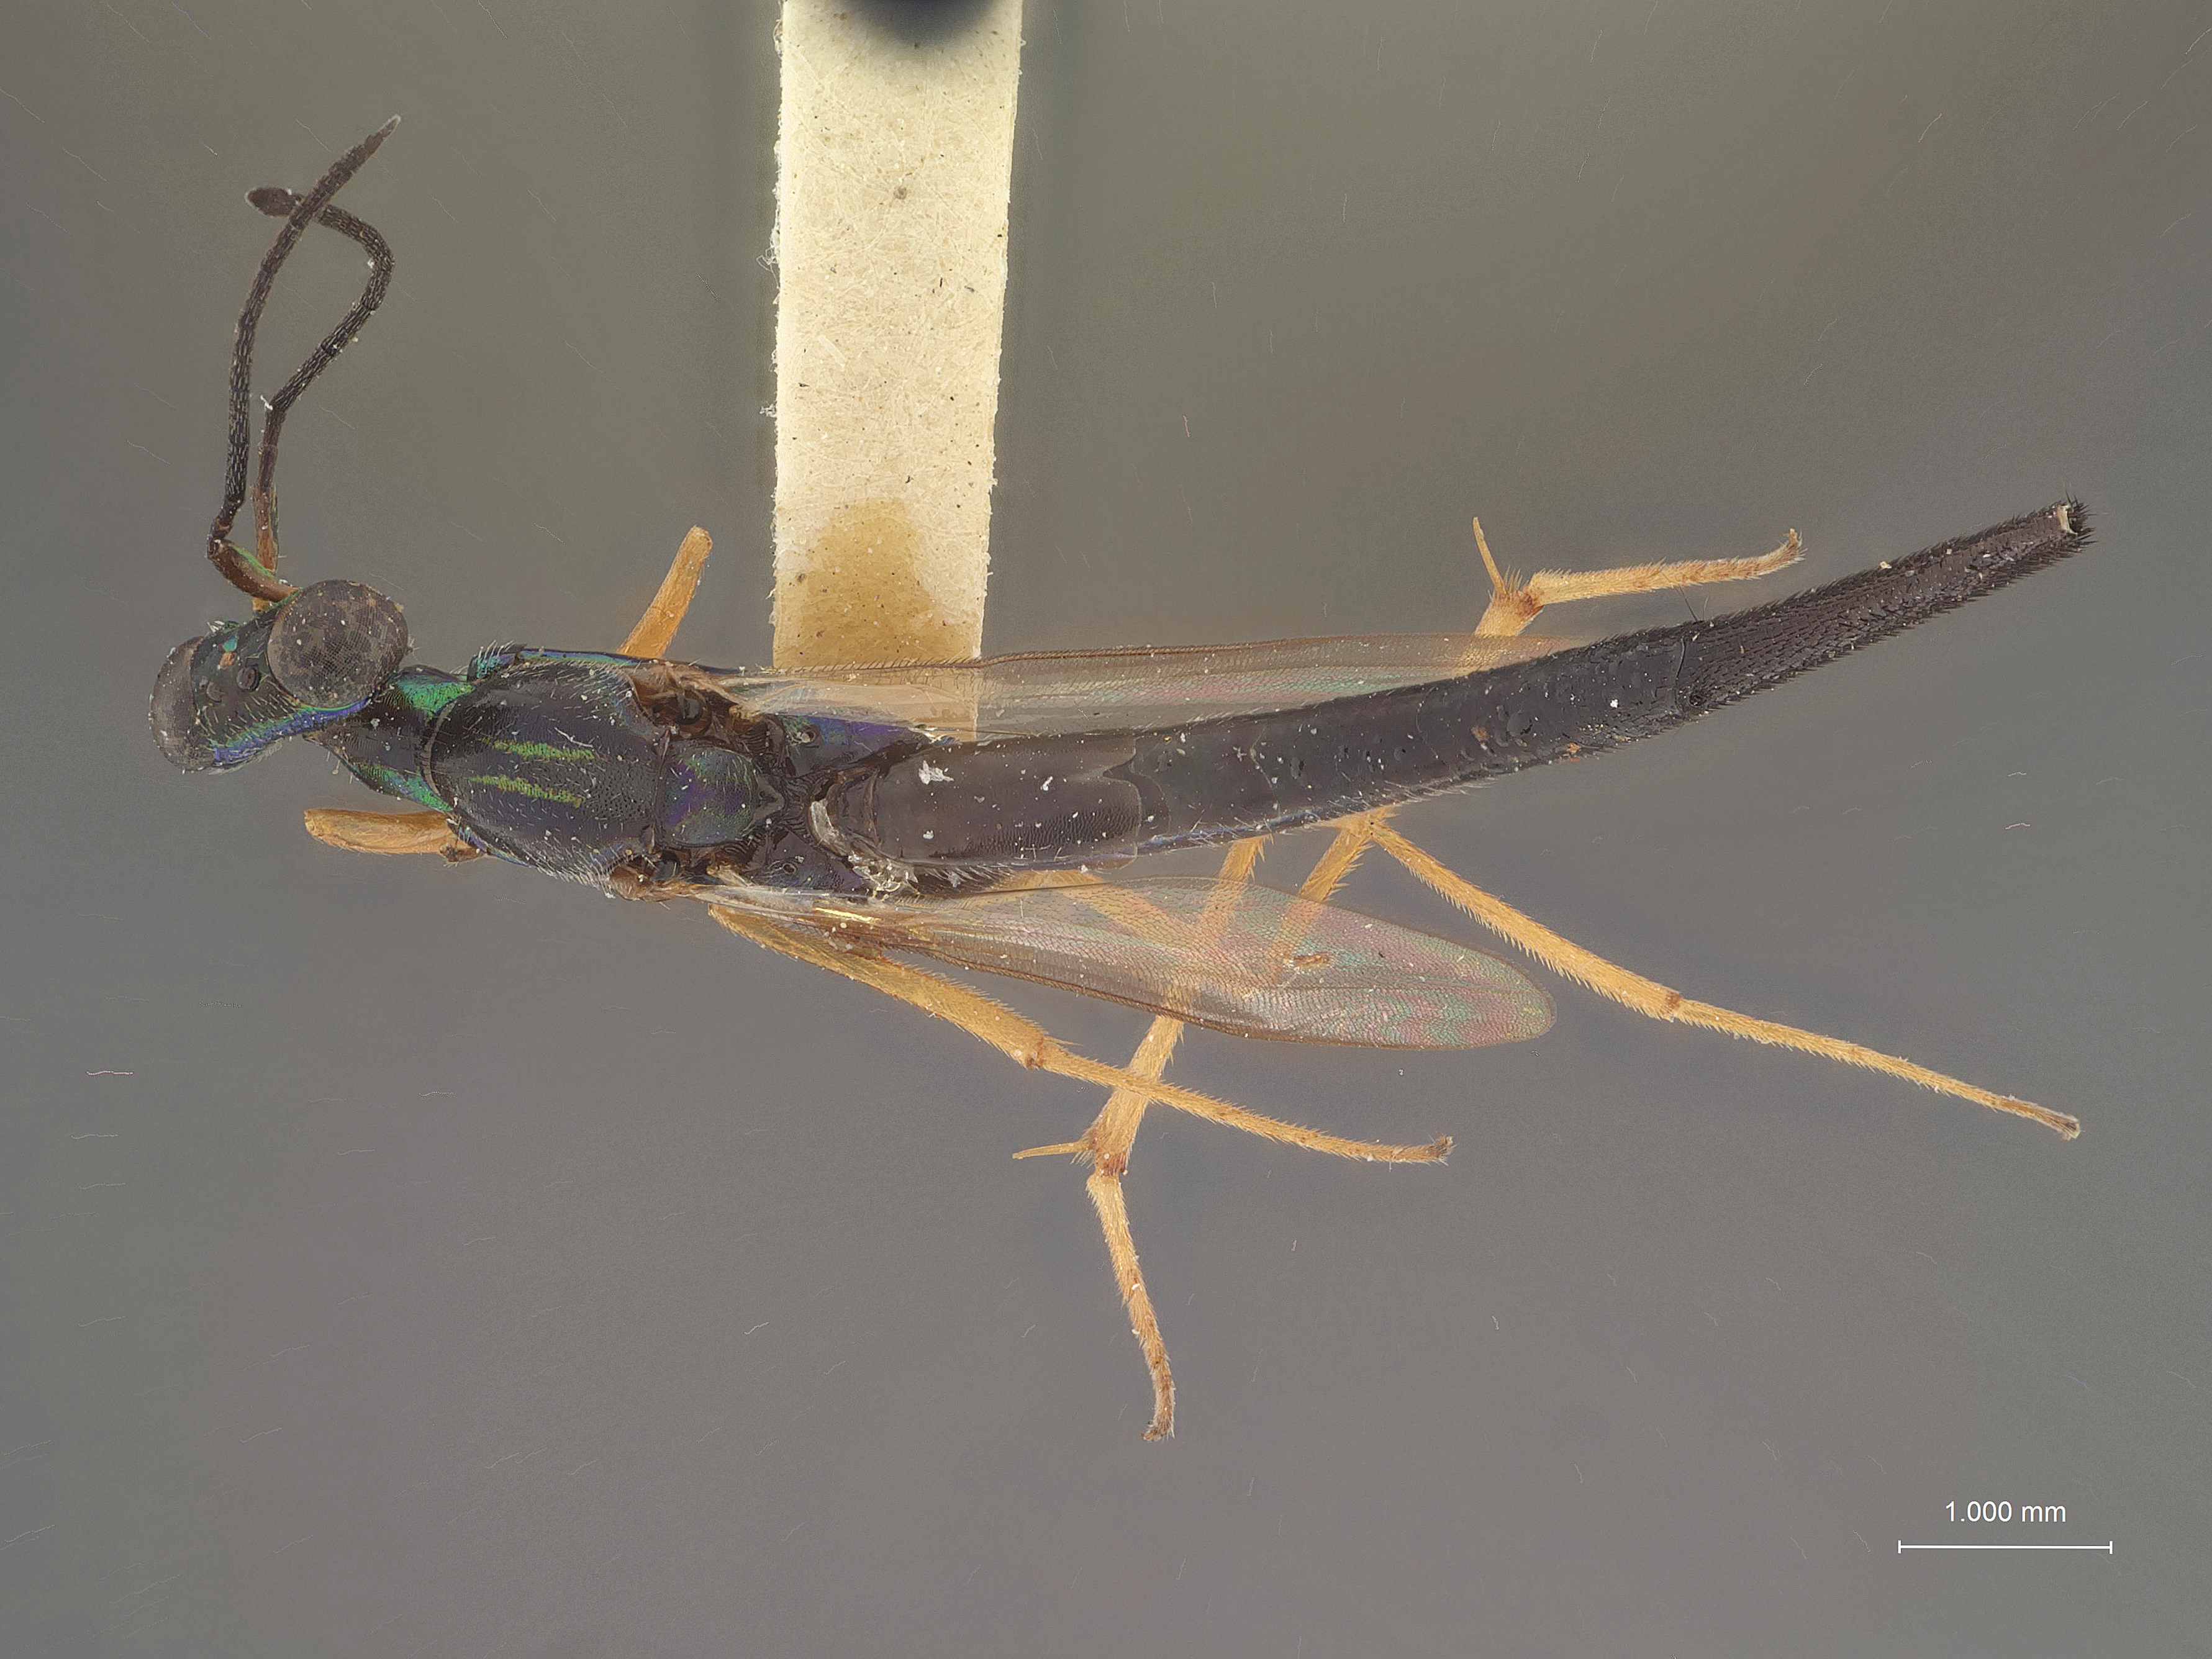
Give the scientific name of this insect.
Tanythorax spinosus
